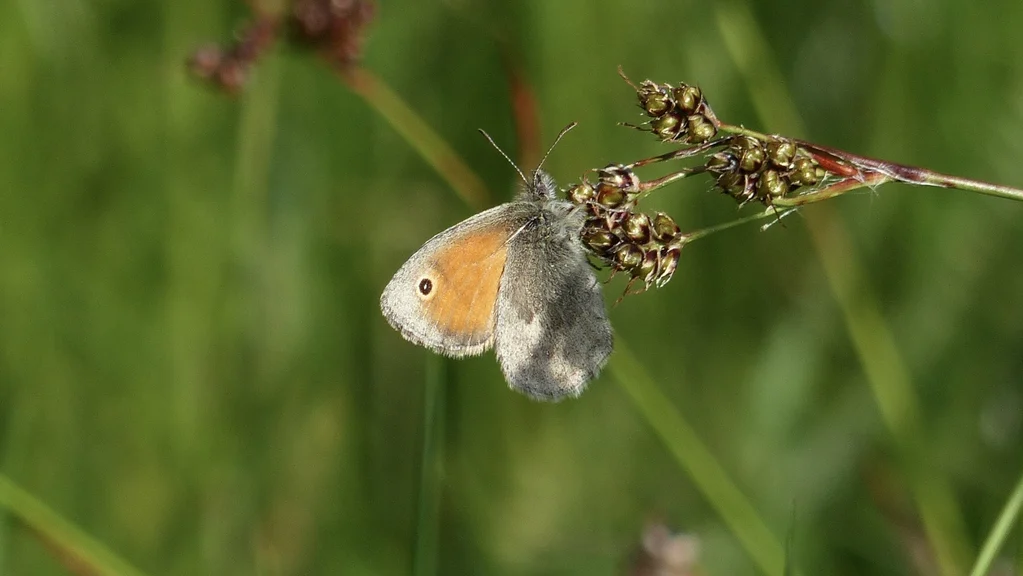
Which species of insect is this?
Coenonympha pamphilus
